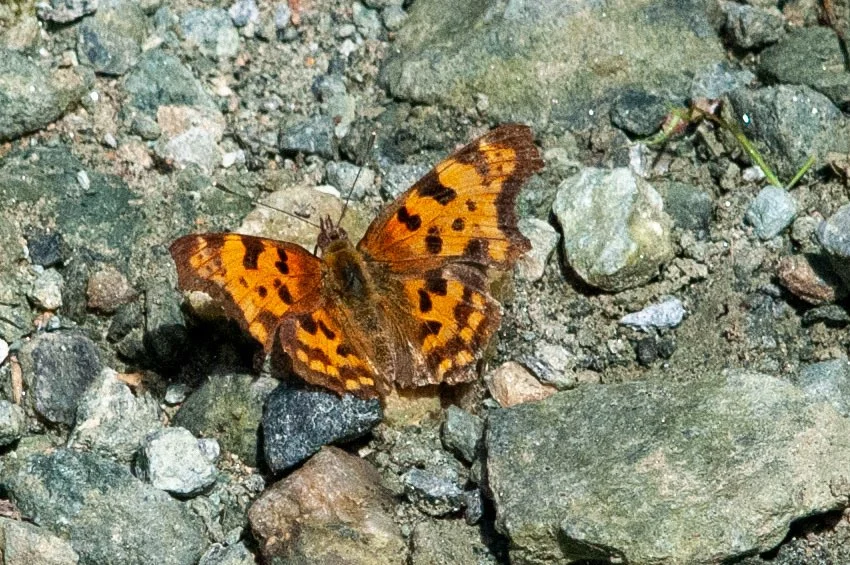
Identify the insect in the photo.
Polygonia c-album
